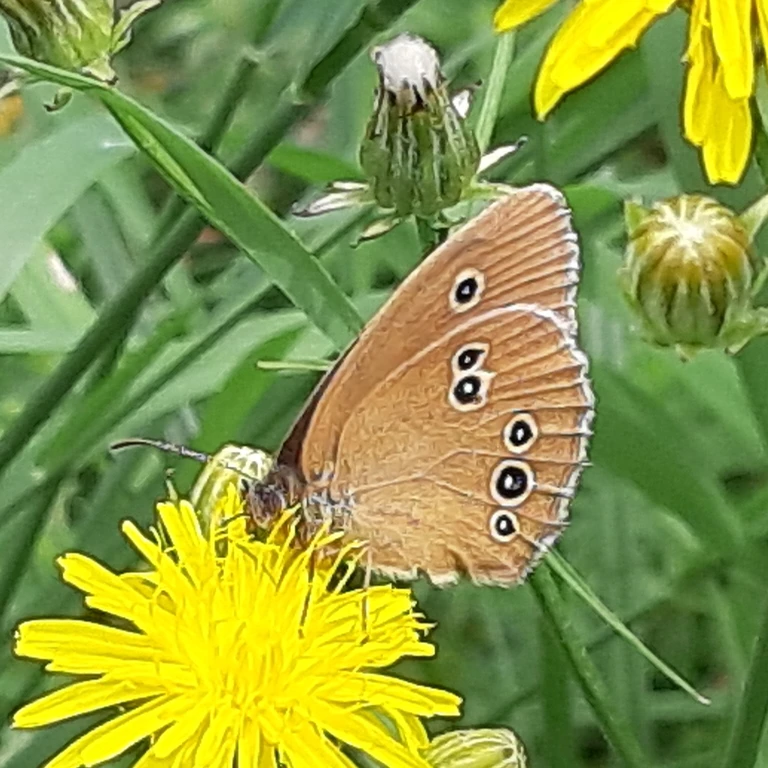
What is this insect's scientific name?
Aphantopus hyperantus
